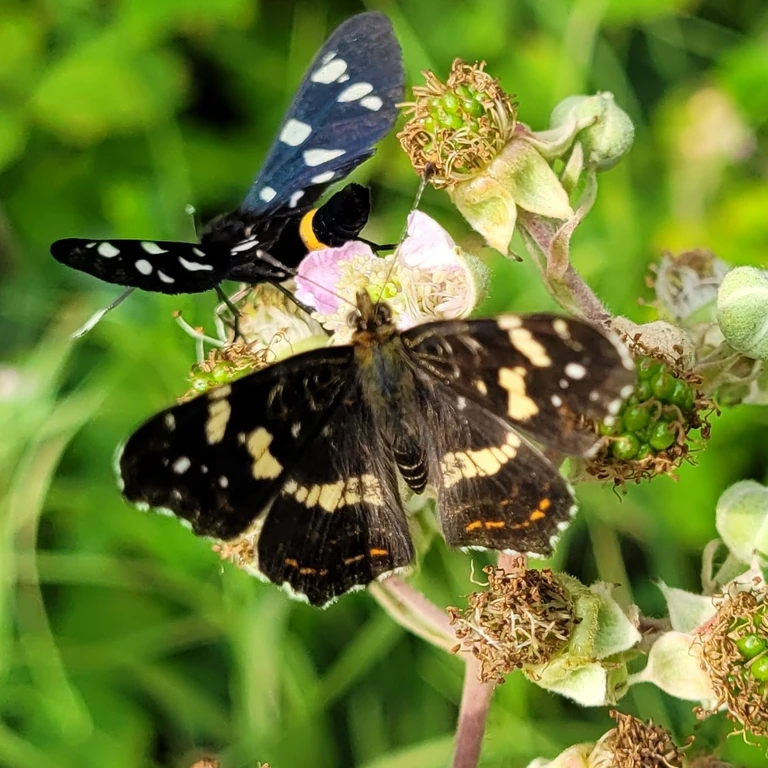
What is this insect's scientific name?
Araschnia levana
